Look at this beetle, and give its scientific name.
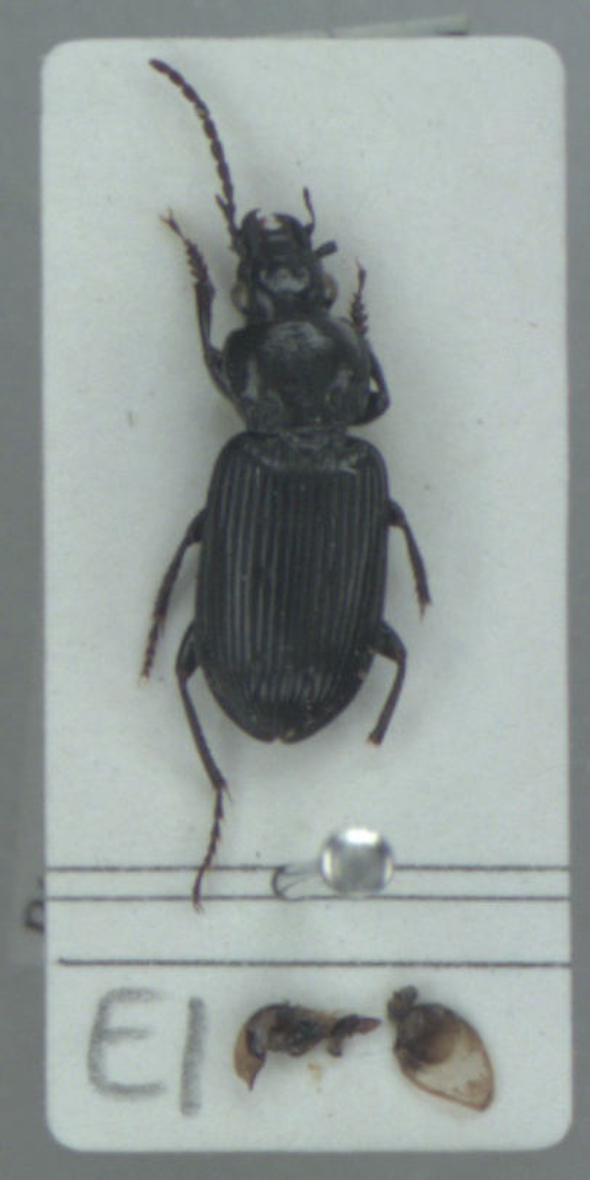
Pterostichus nigrita
